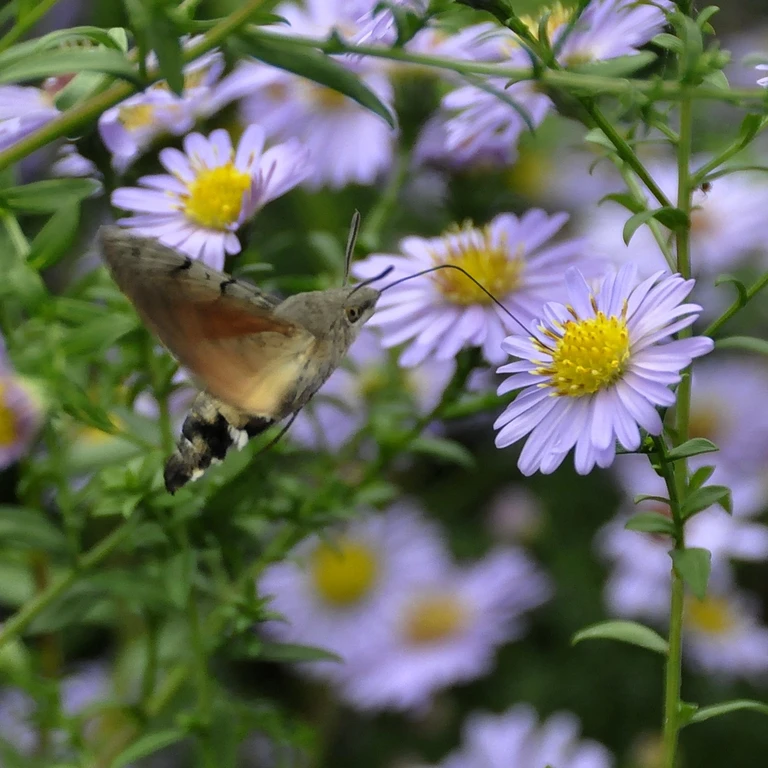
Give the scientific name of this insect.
Macroglossum stellatarum
